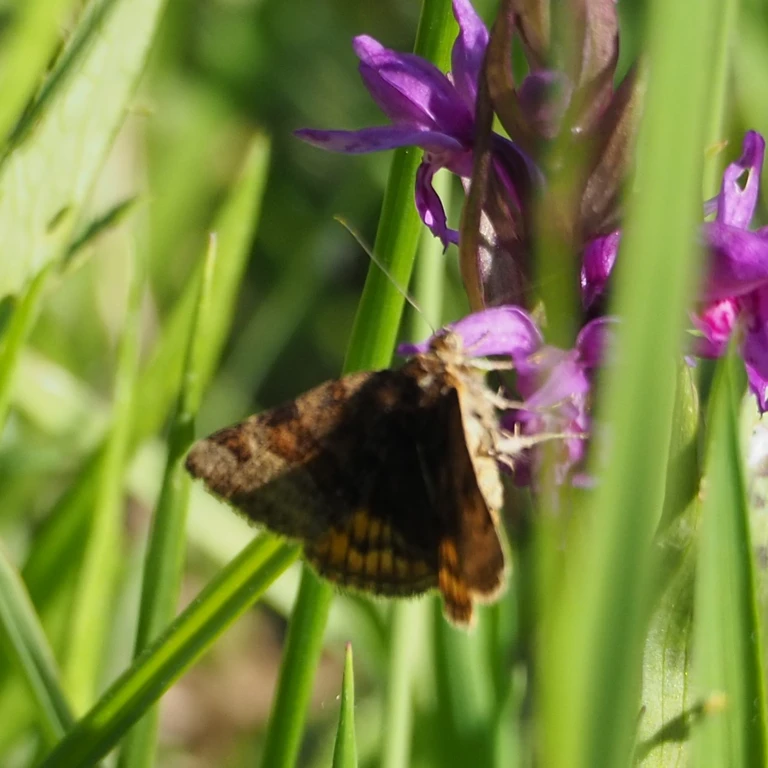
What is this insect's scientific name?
Euclidia glyphica
